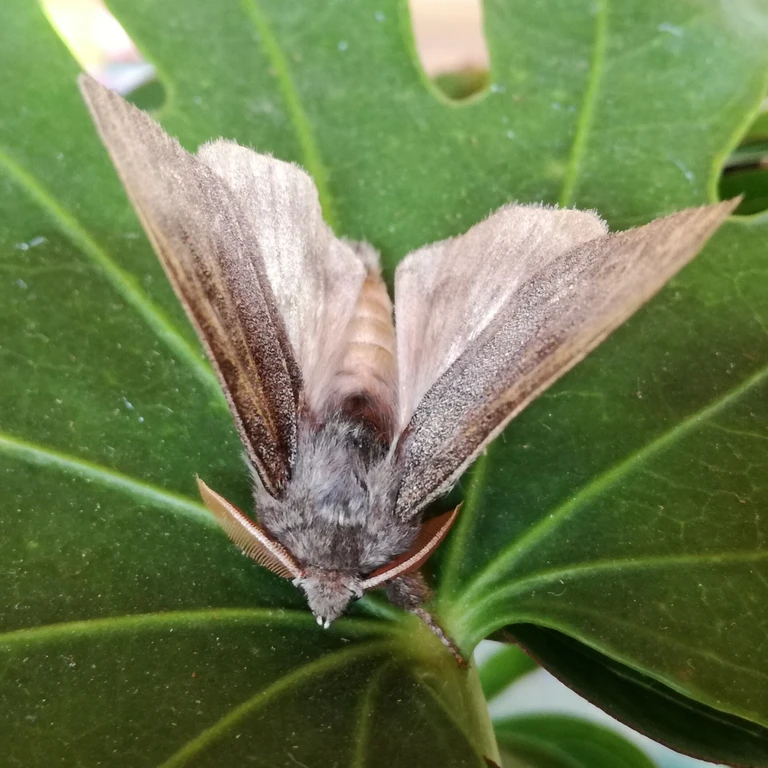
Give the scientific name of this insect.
Calliteara pudibunda
